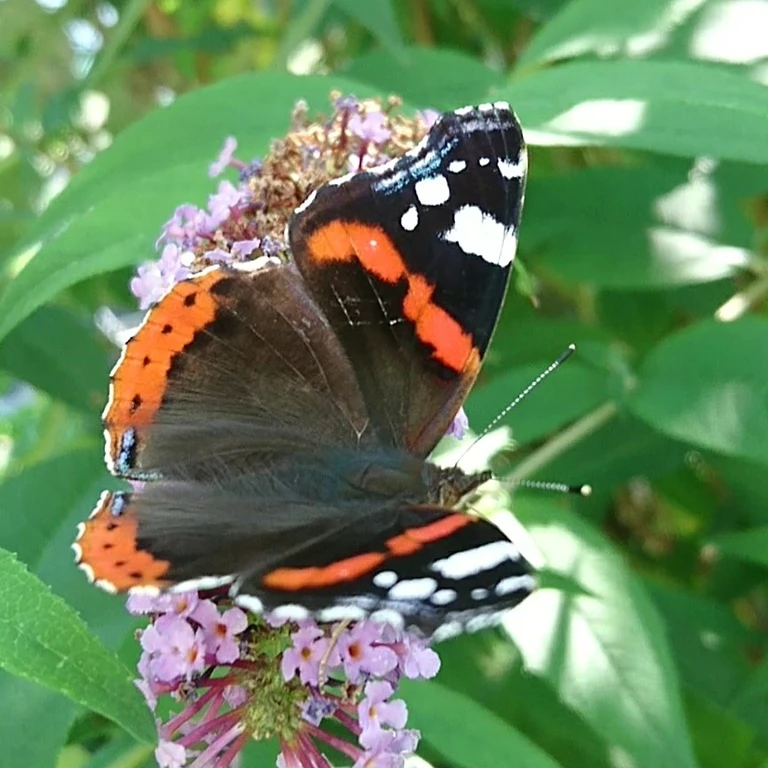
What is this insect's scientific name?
Vanessa atalanta
